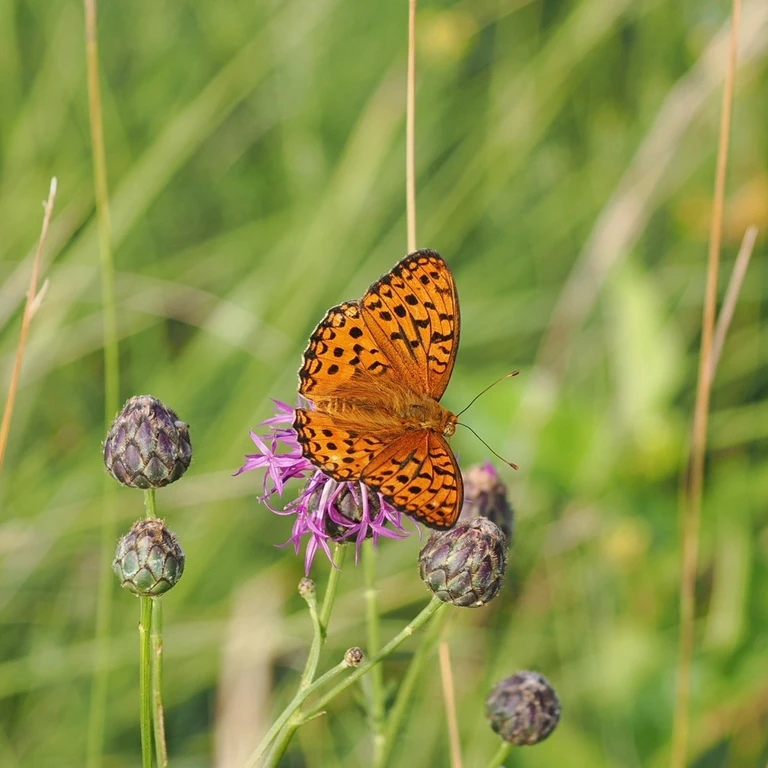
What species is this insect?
Fabriciana adippe
